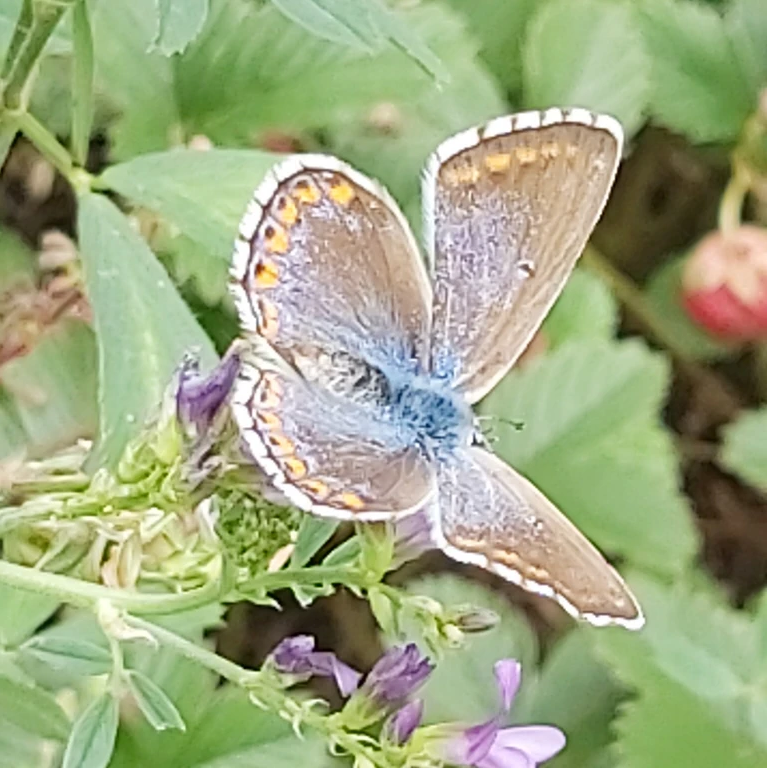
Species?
Lysandra bellargus
